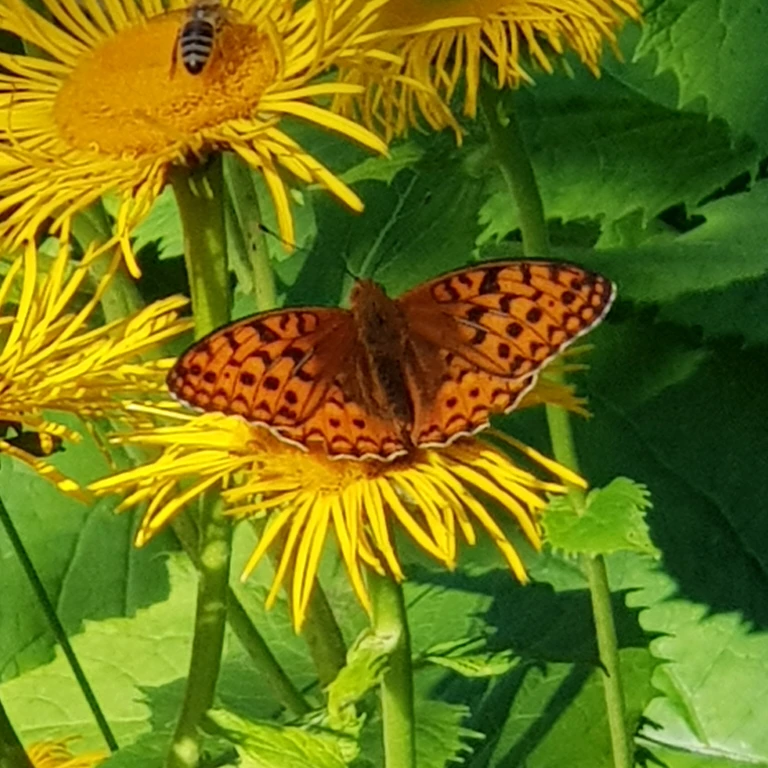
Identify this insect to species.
Fabriciana adippe
